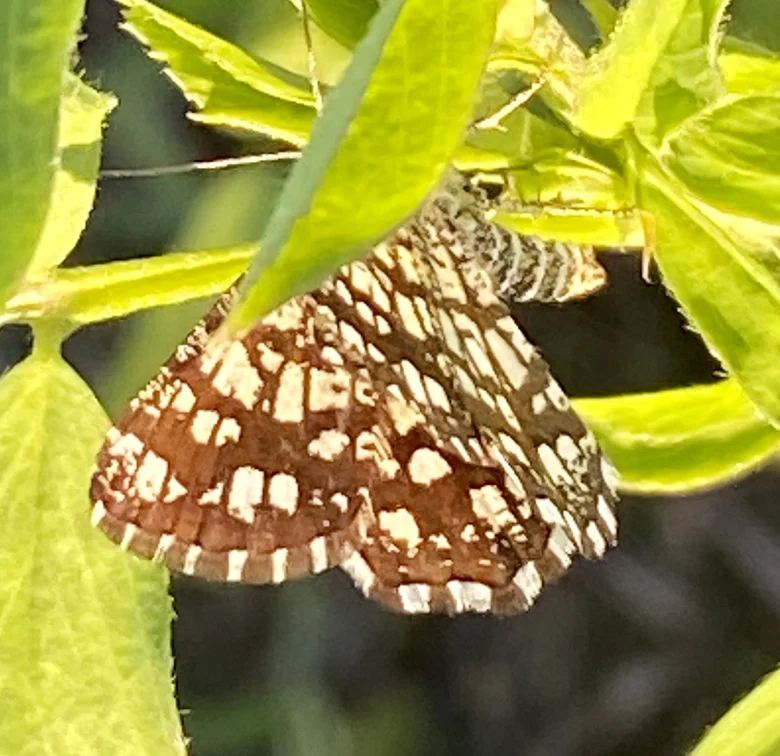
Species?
Chiasmia clathrata
